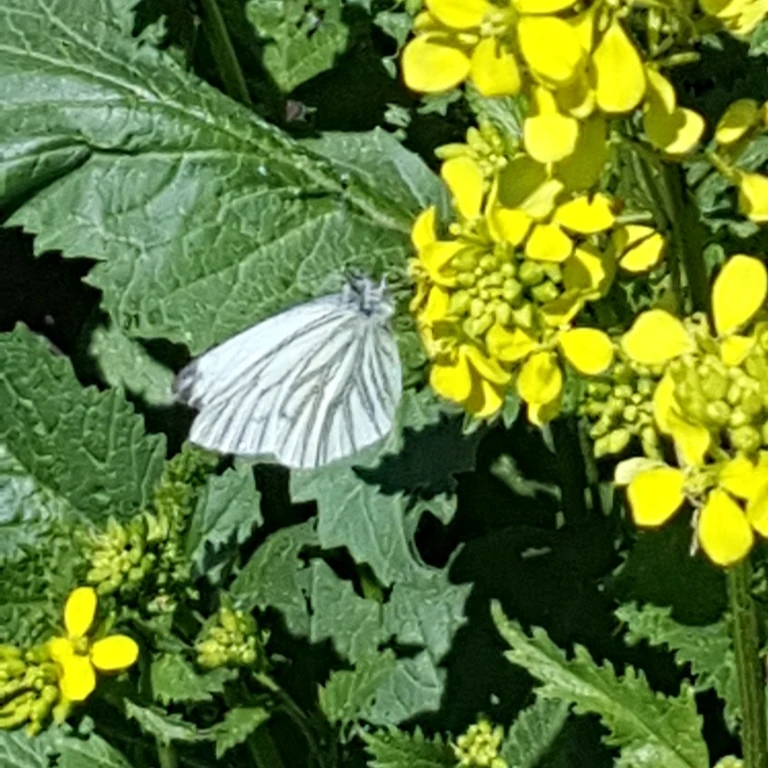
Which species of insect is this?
Pieris napi
